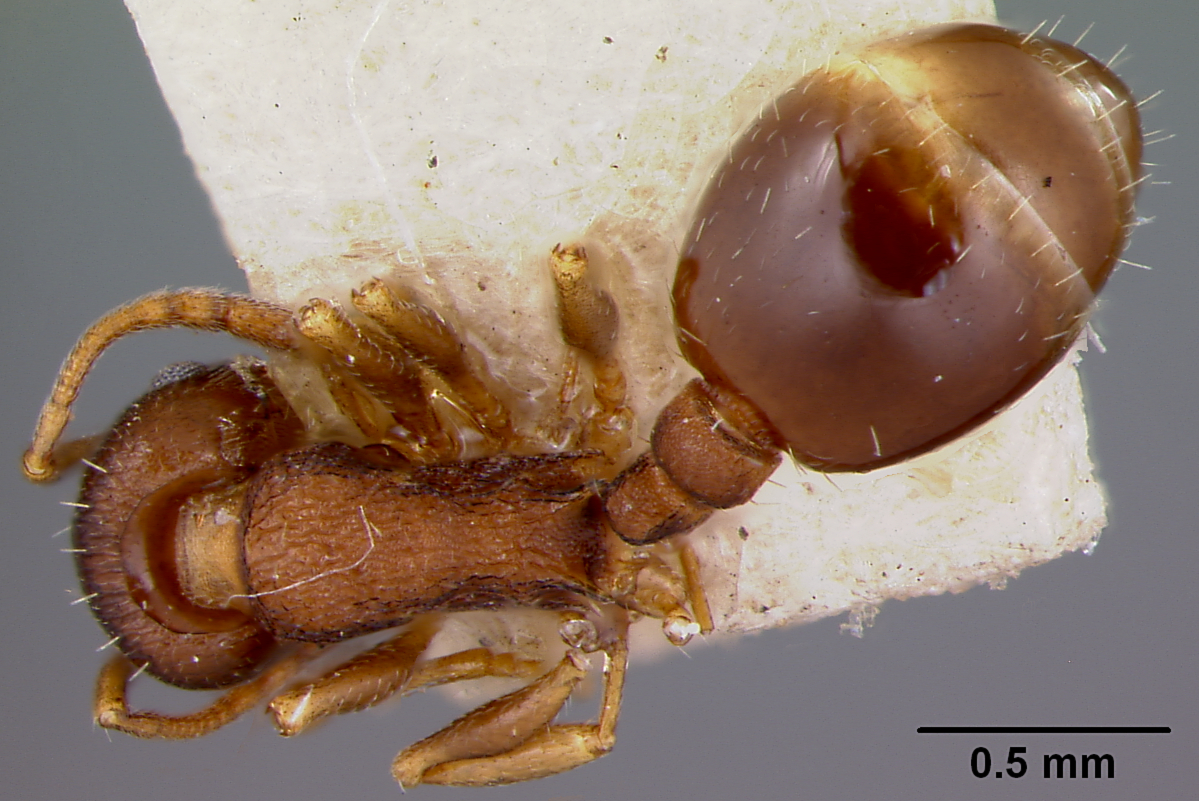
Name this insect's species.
Leptothorax rugatulus
